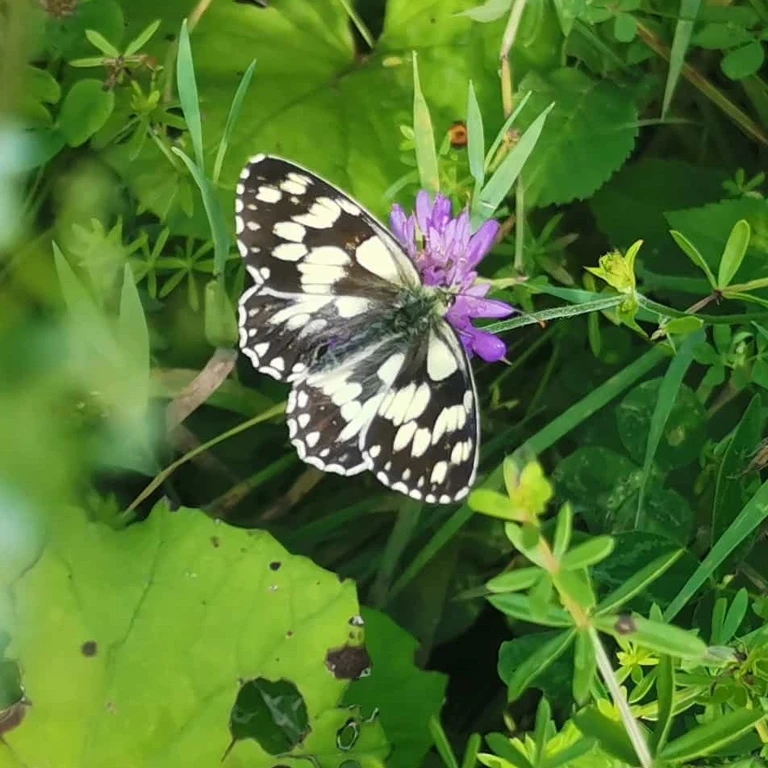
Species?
Melanargia galathea
